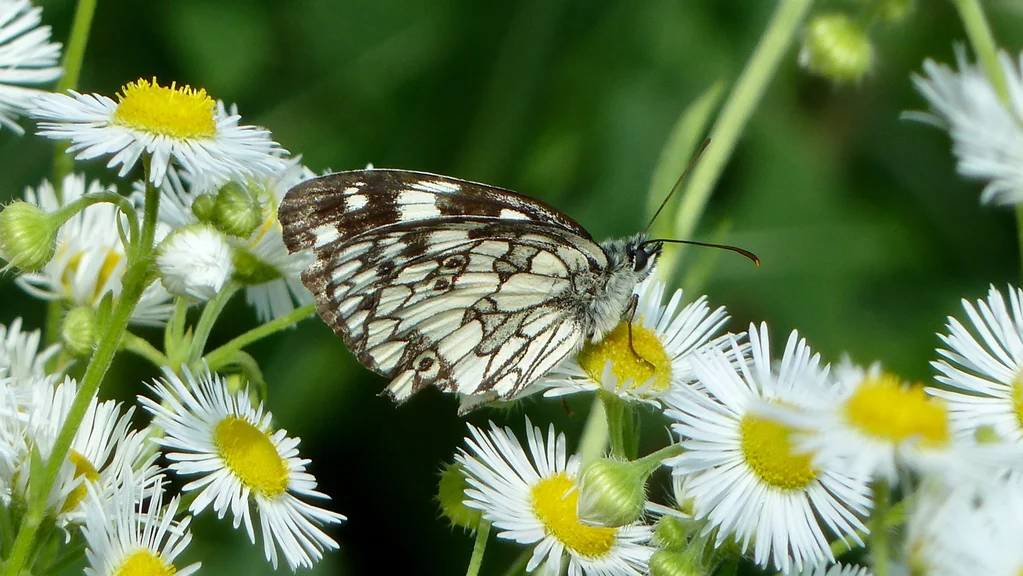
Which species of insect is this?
Melanargia galathea
